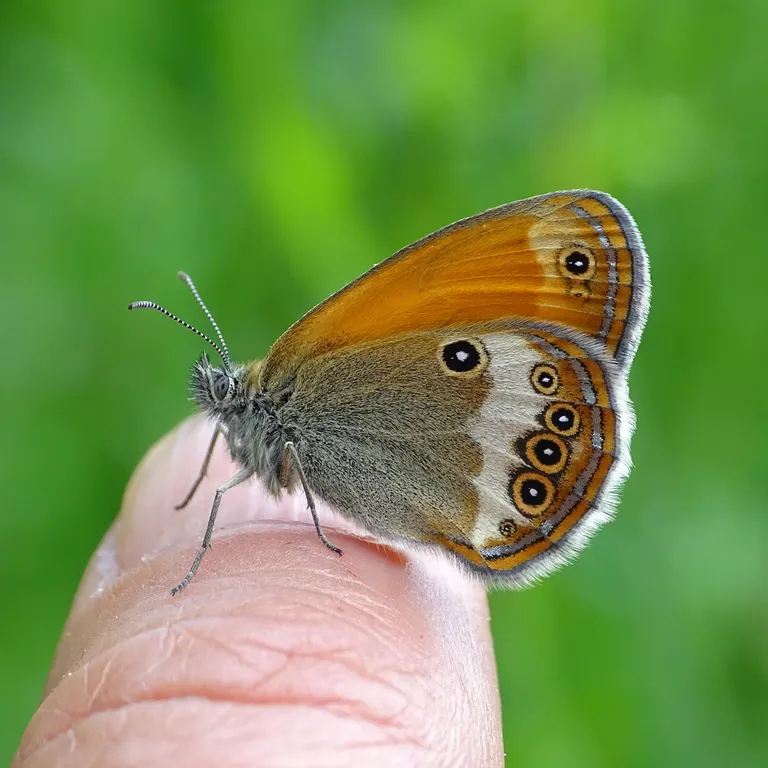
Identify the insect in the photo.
Coenonympha arcania
